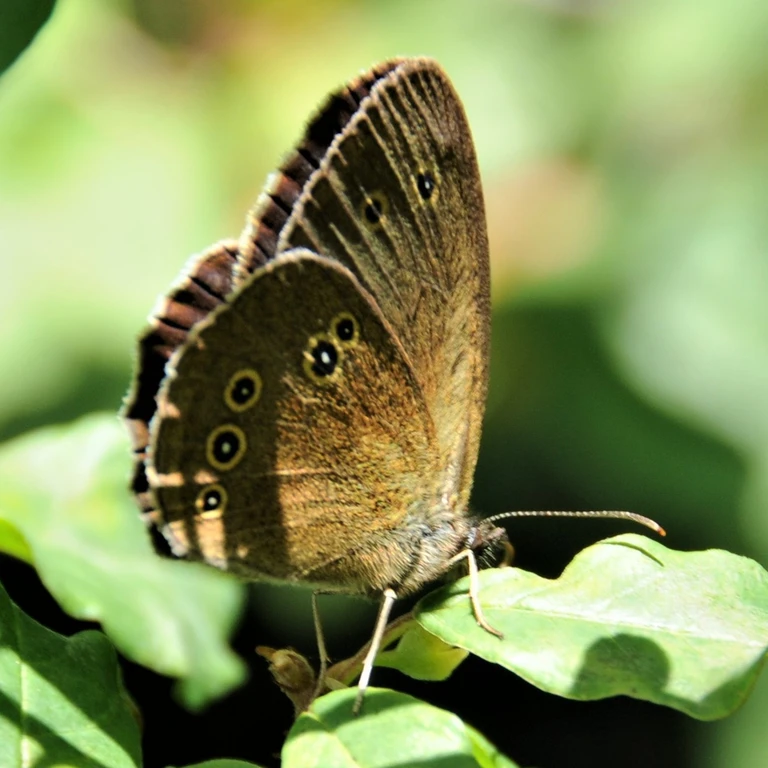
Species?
Aphantopus hyperantus
